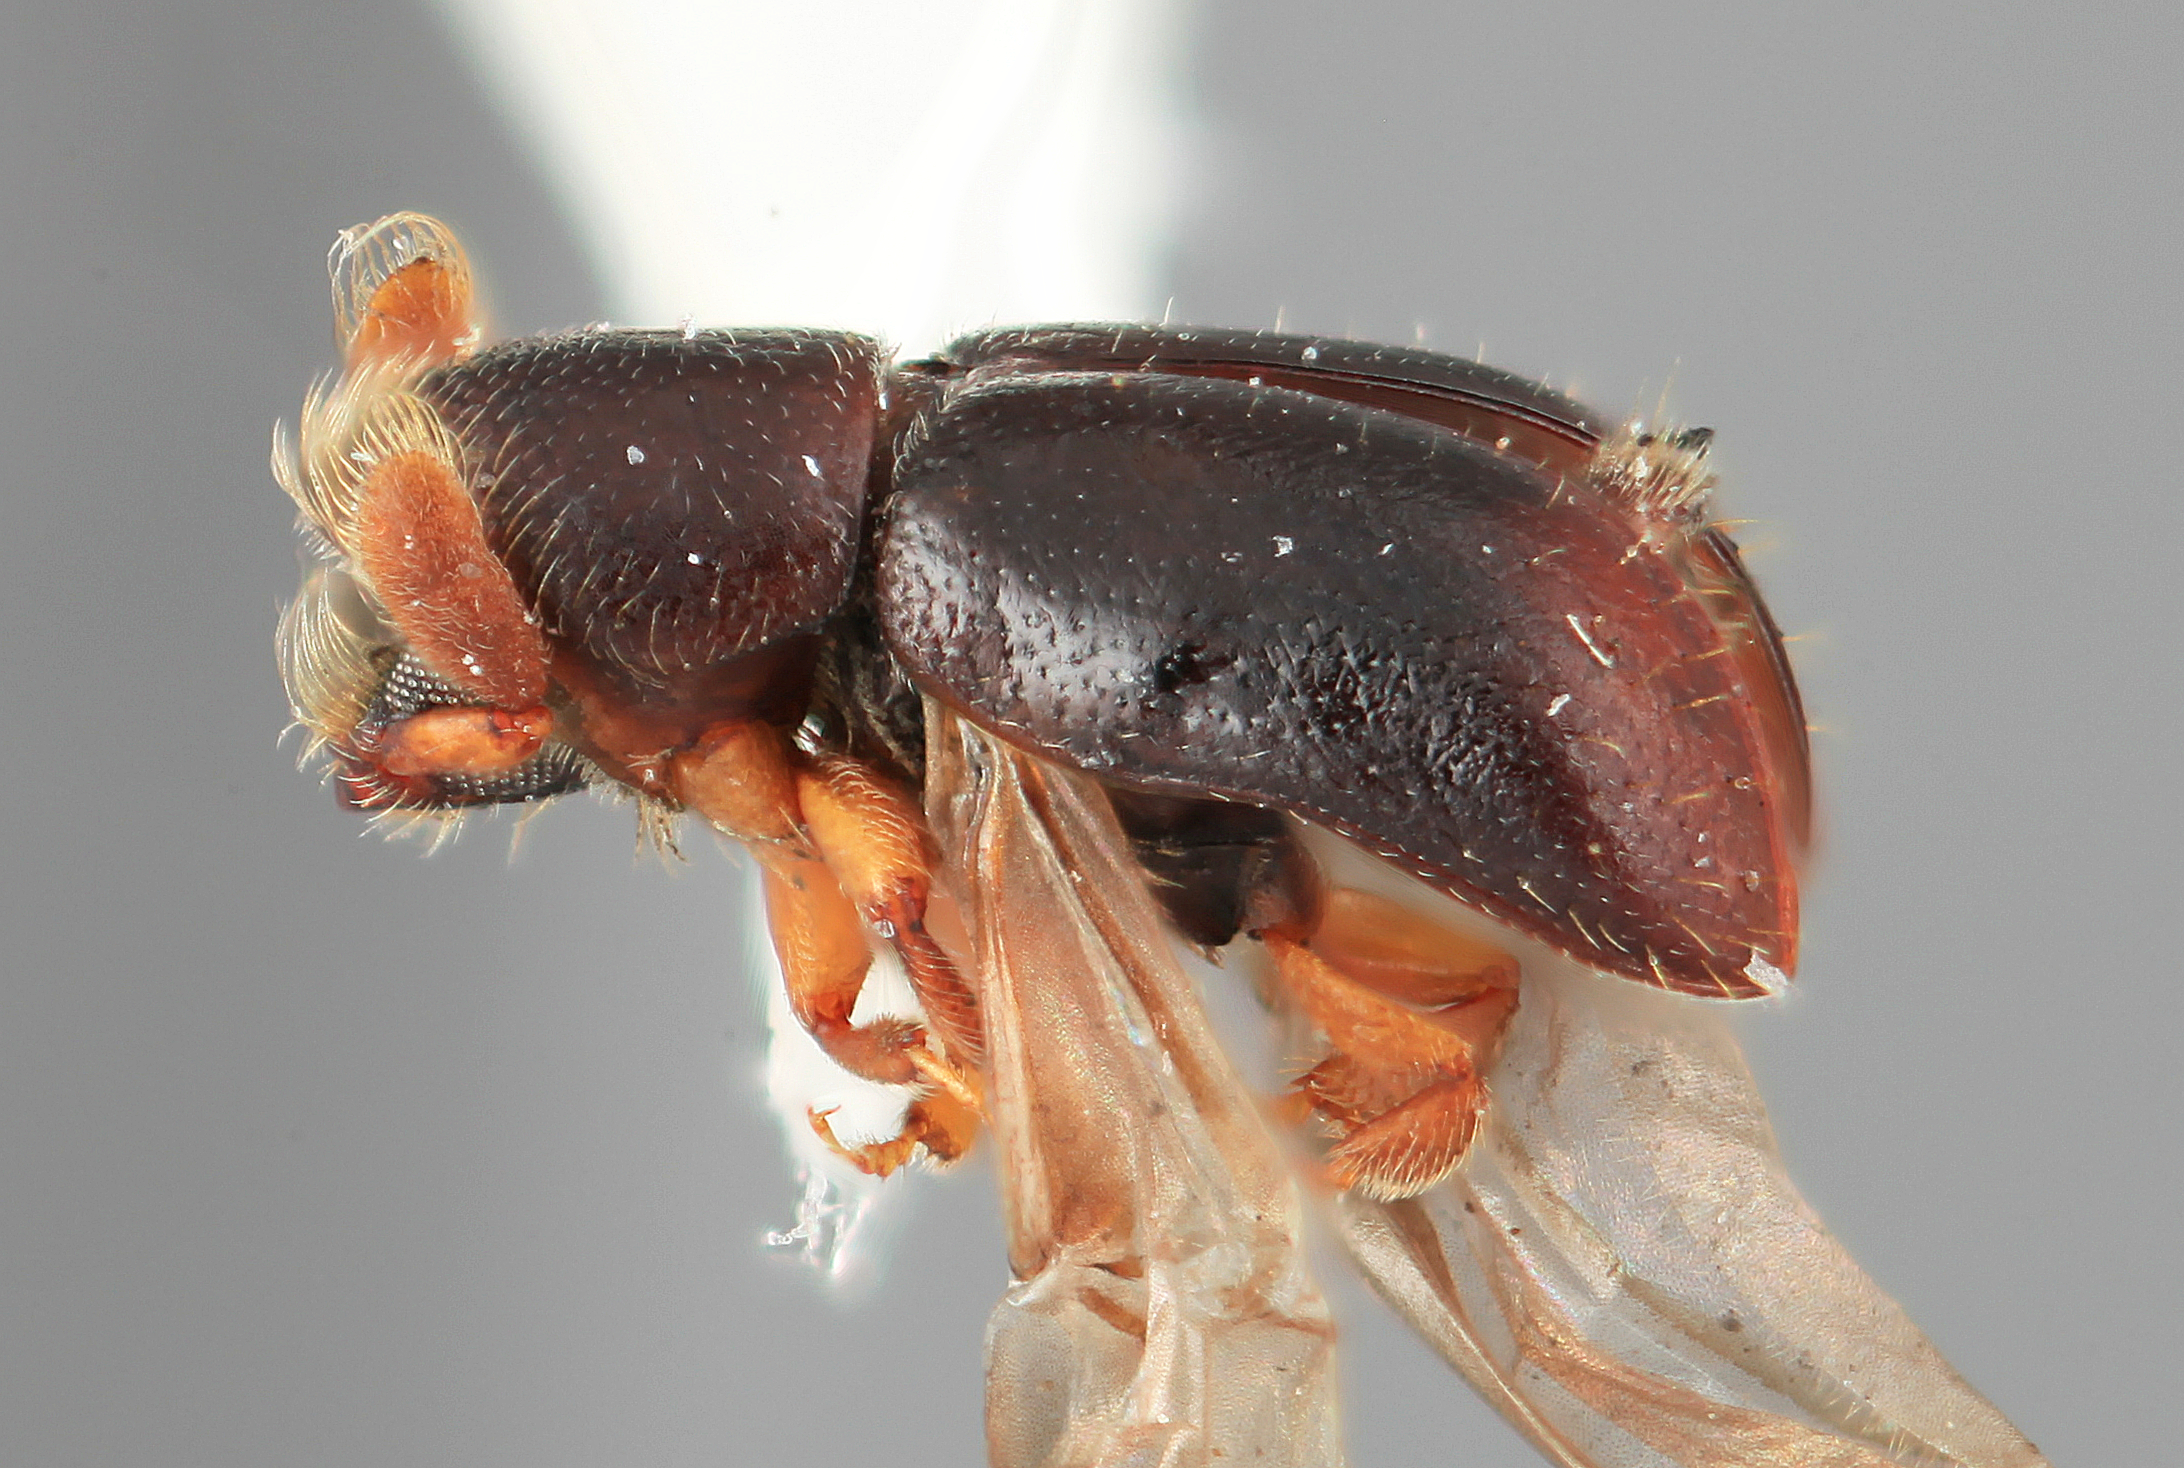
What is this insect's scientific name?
Corthyloxiphus colombiae
